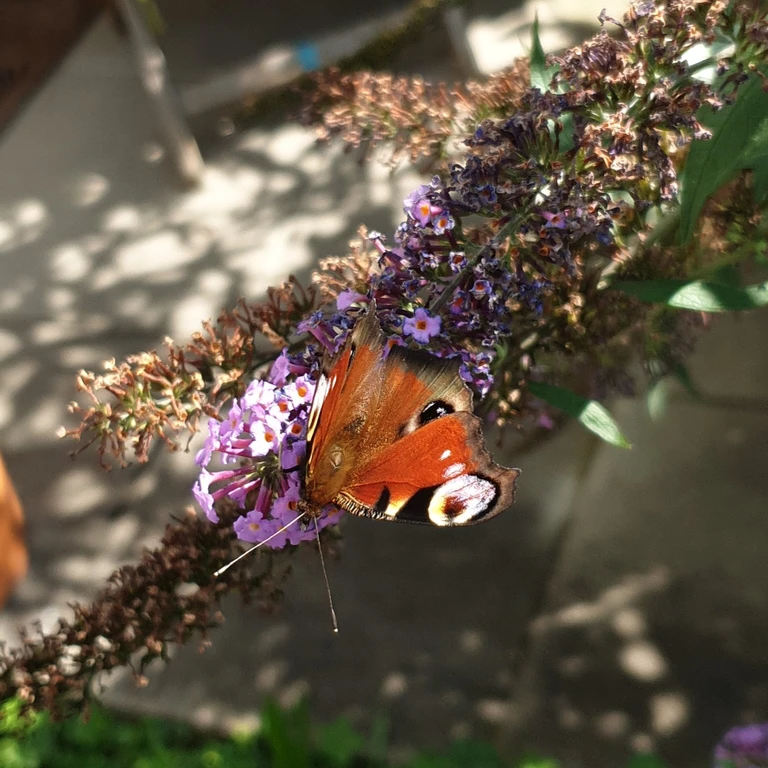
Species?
Aglais io
